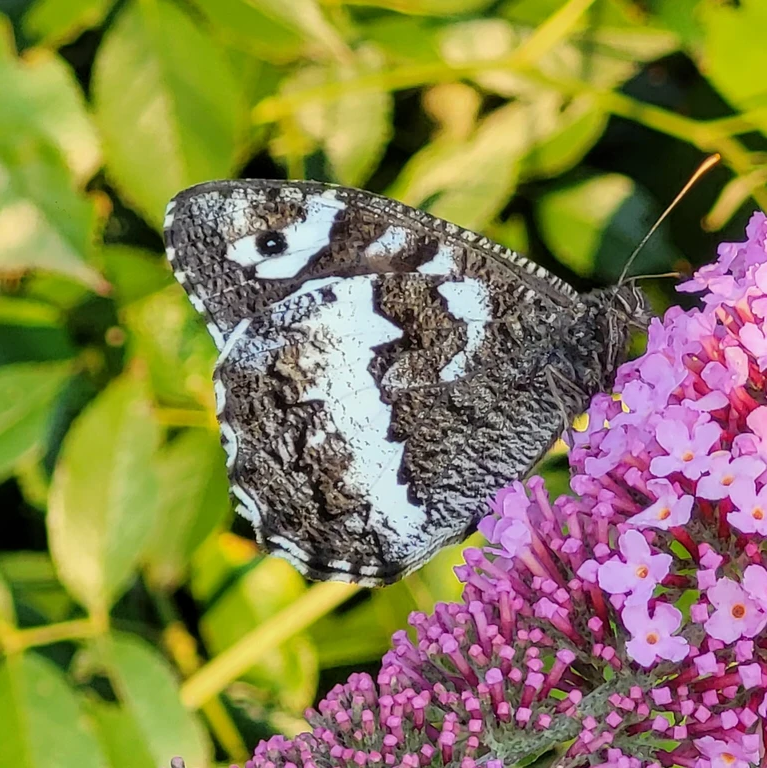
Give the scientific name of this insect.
Brintesia circe
